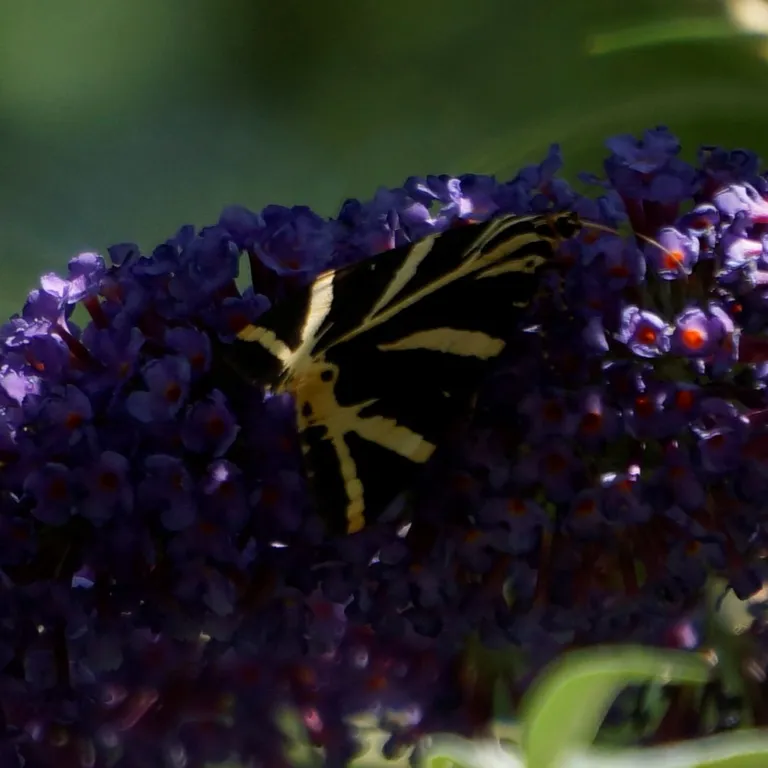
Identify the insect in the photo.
Euplagia quadripunctaria
